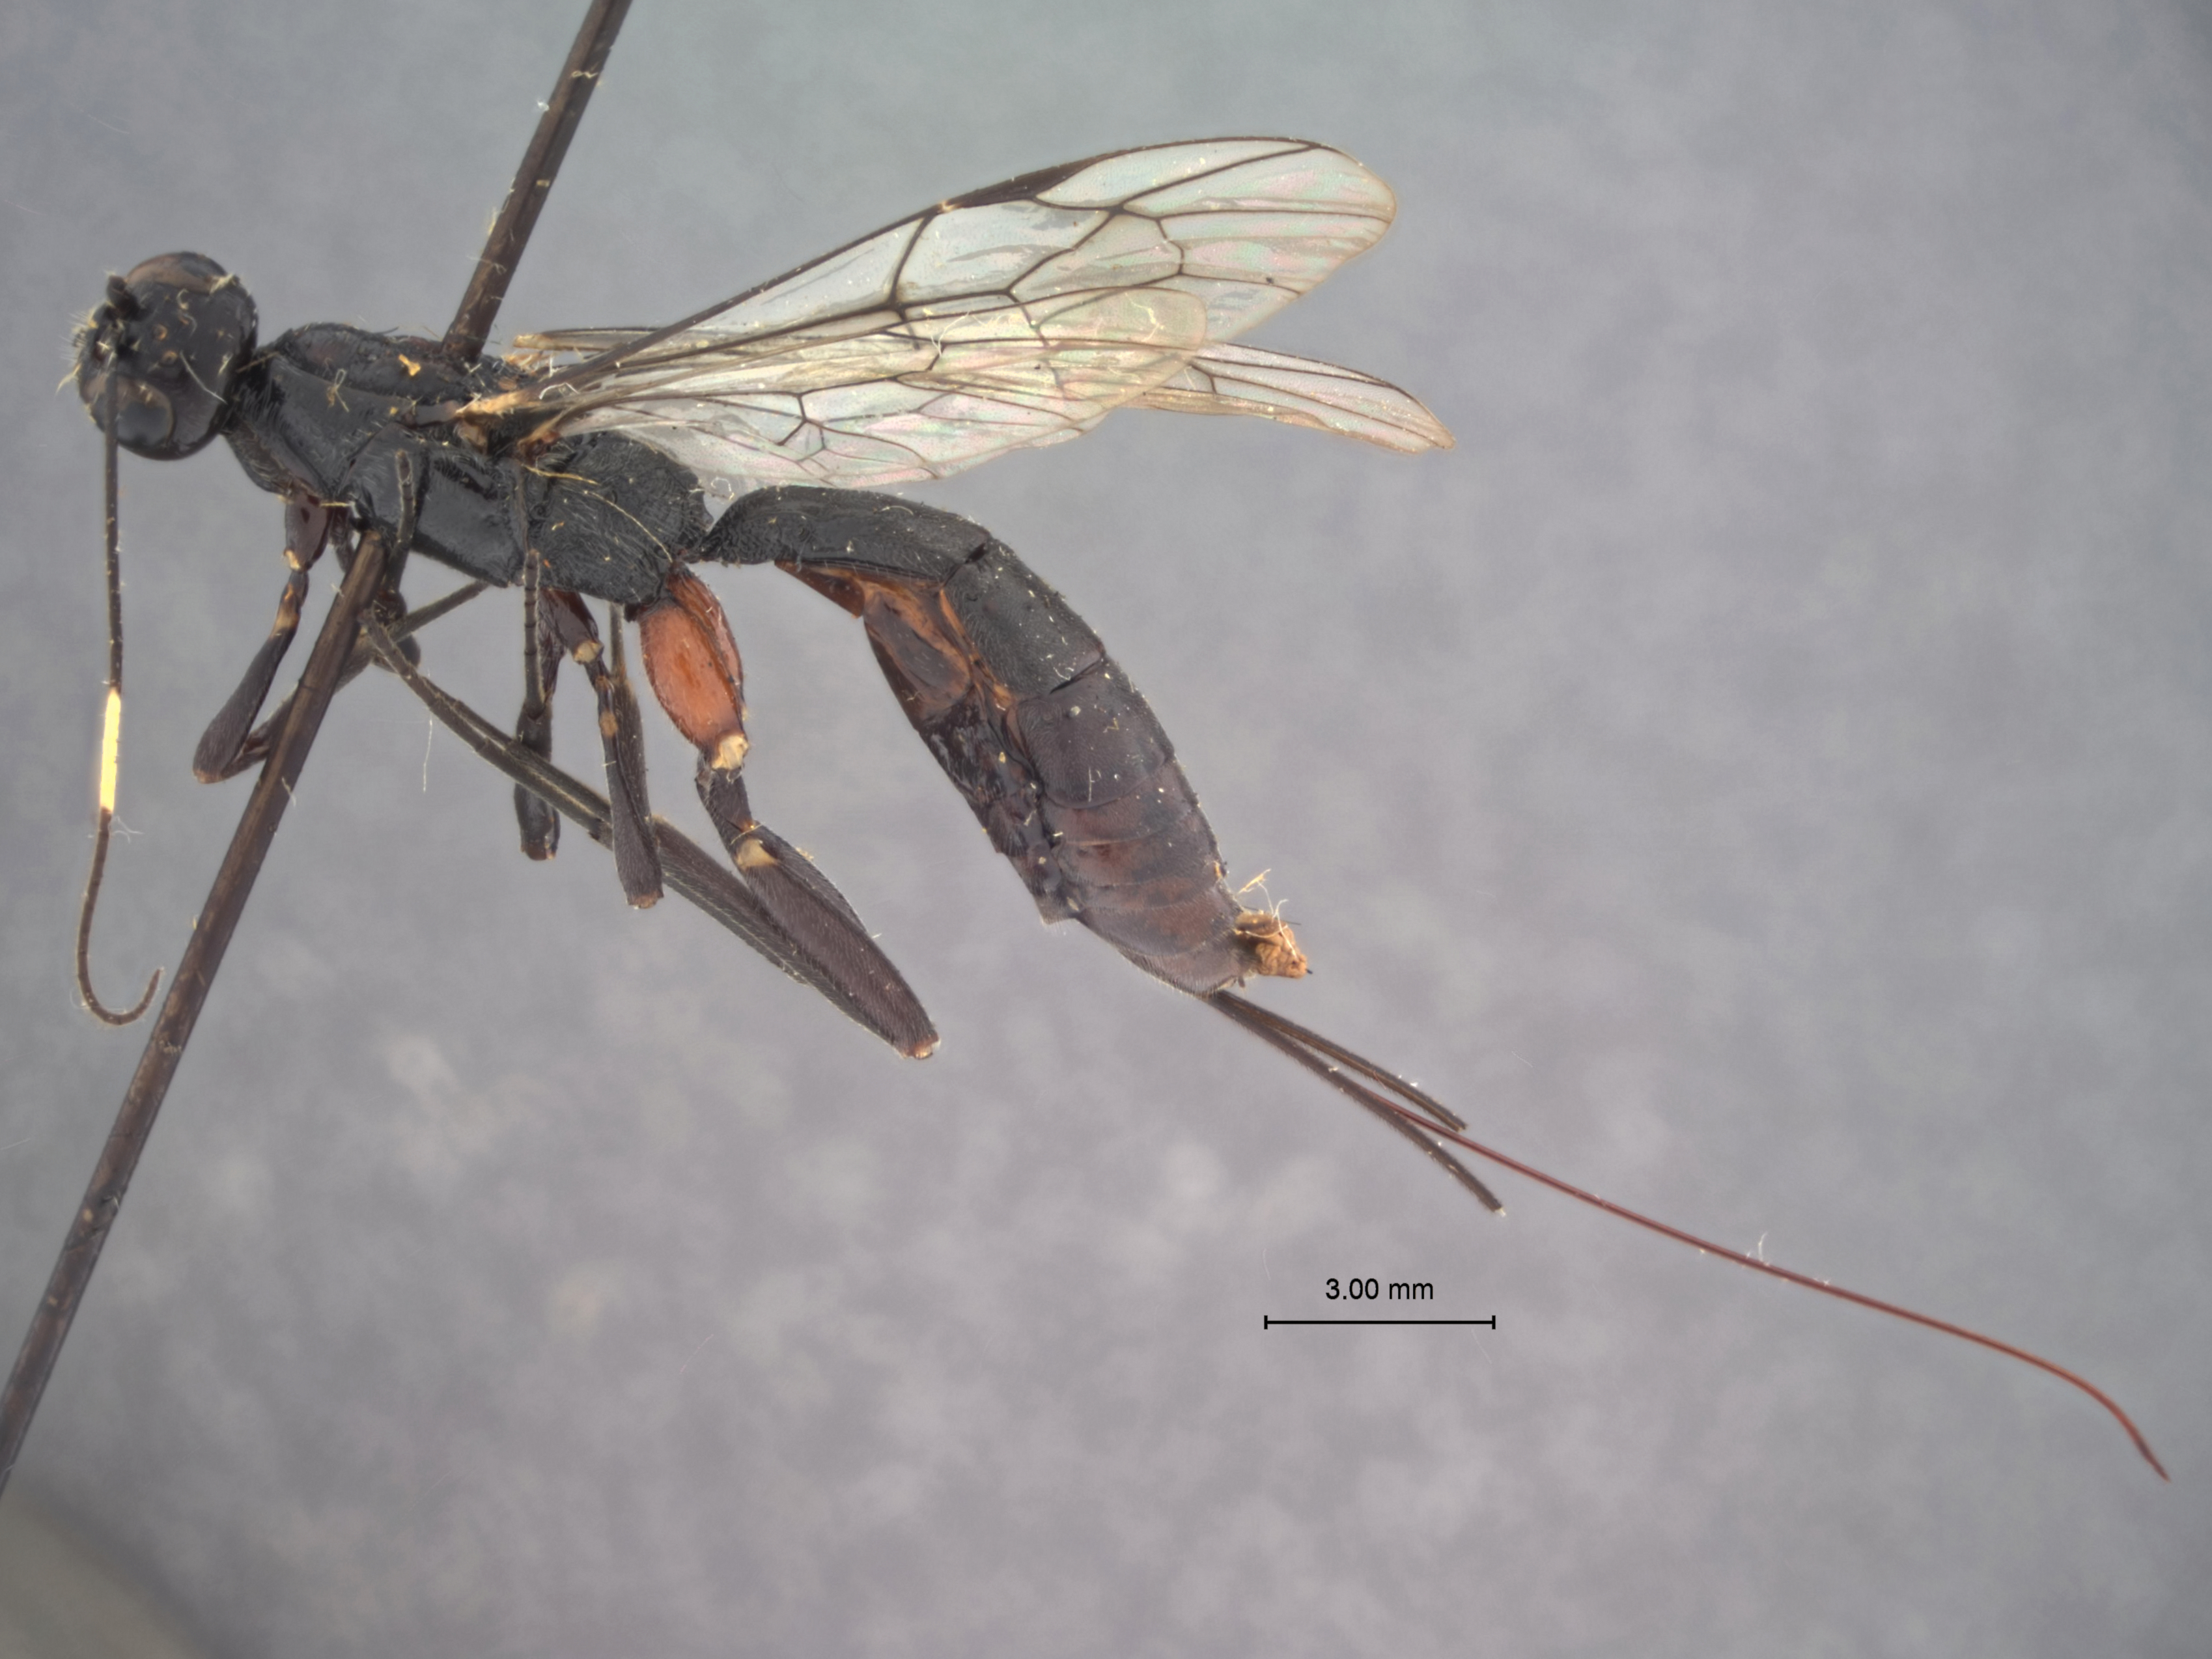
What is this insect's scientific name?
Xylonomus ruficoxis
